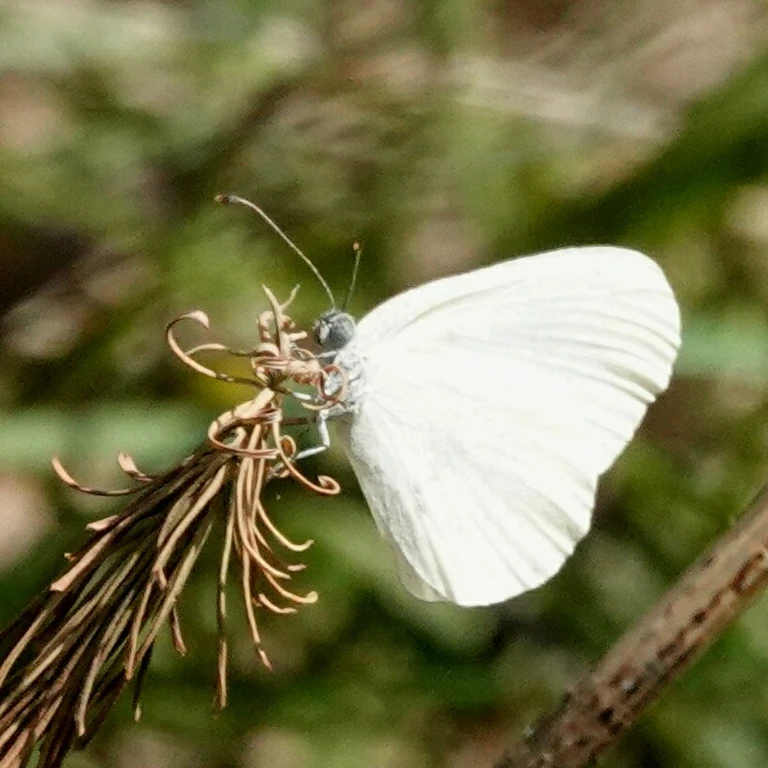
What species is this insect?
Leptidea sinapis/juvernica
